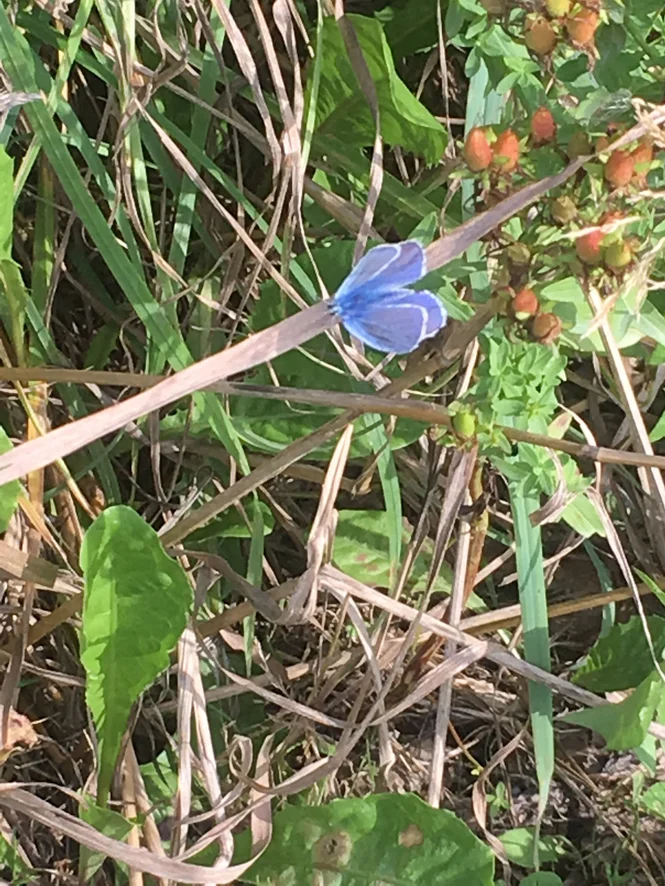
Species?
Polyommatus icarus
